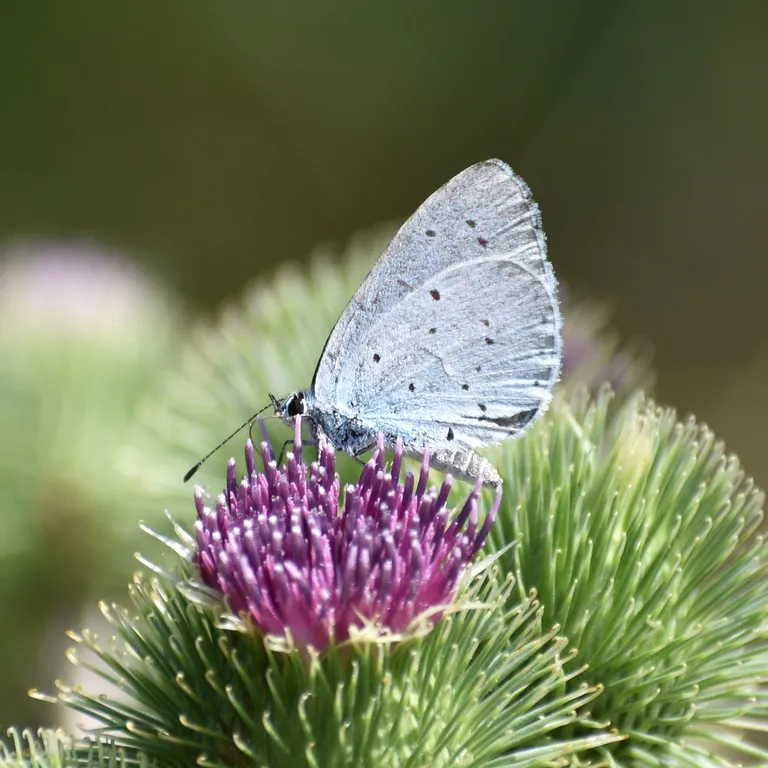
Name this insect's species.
Celastrina argiolus
